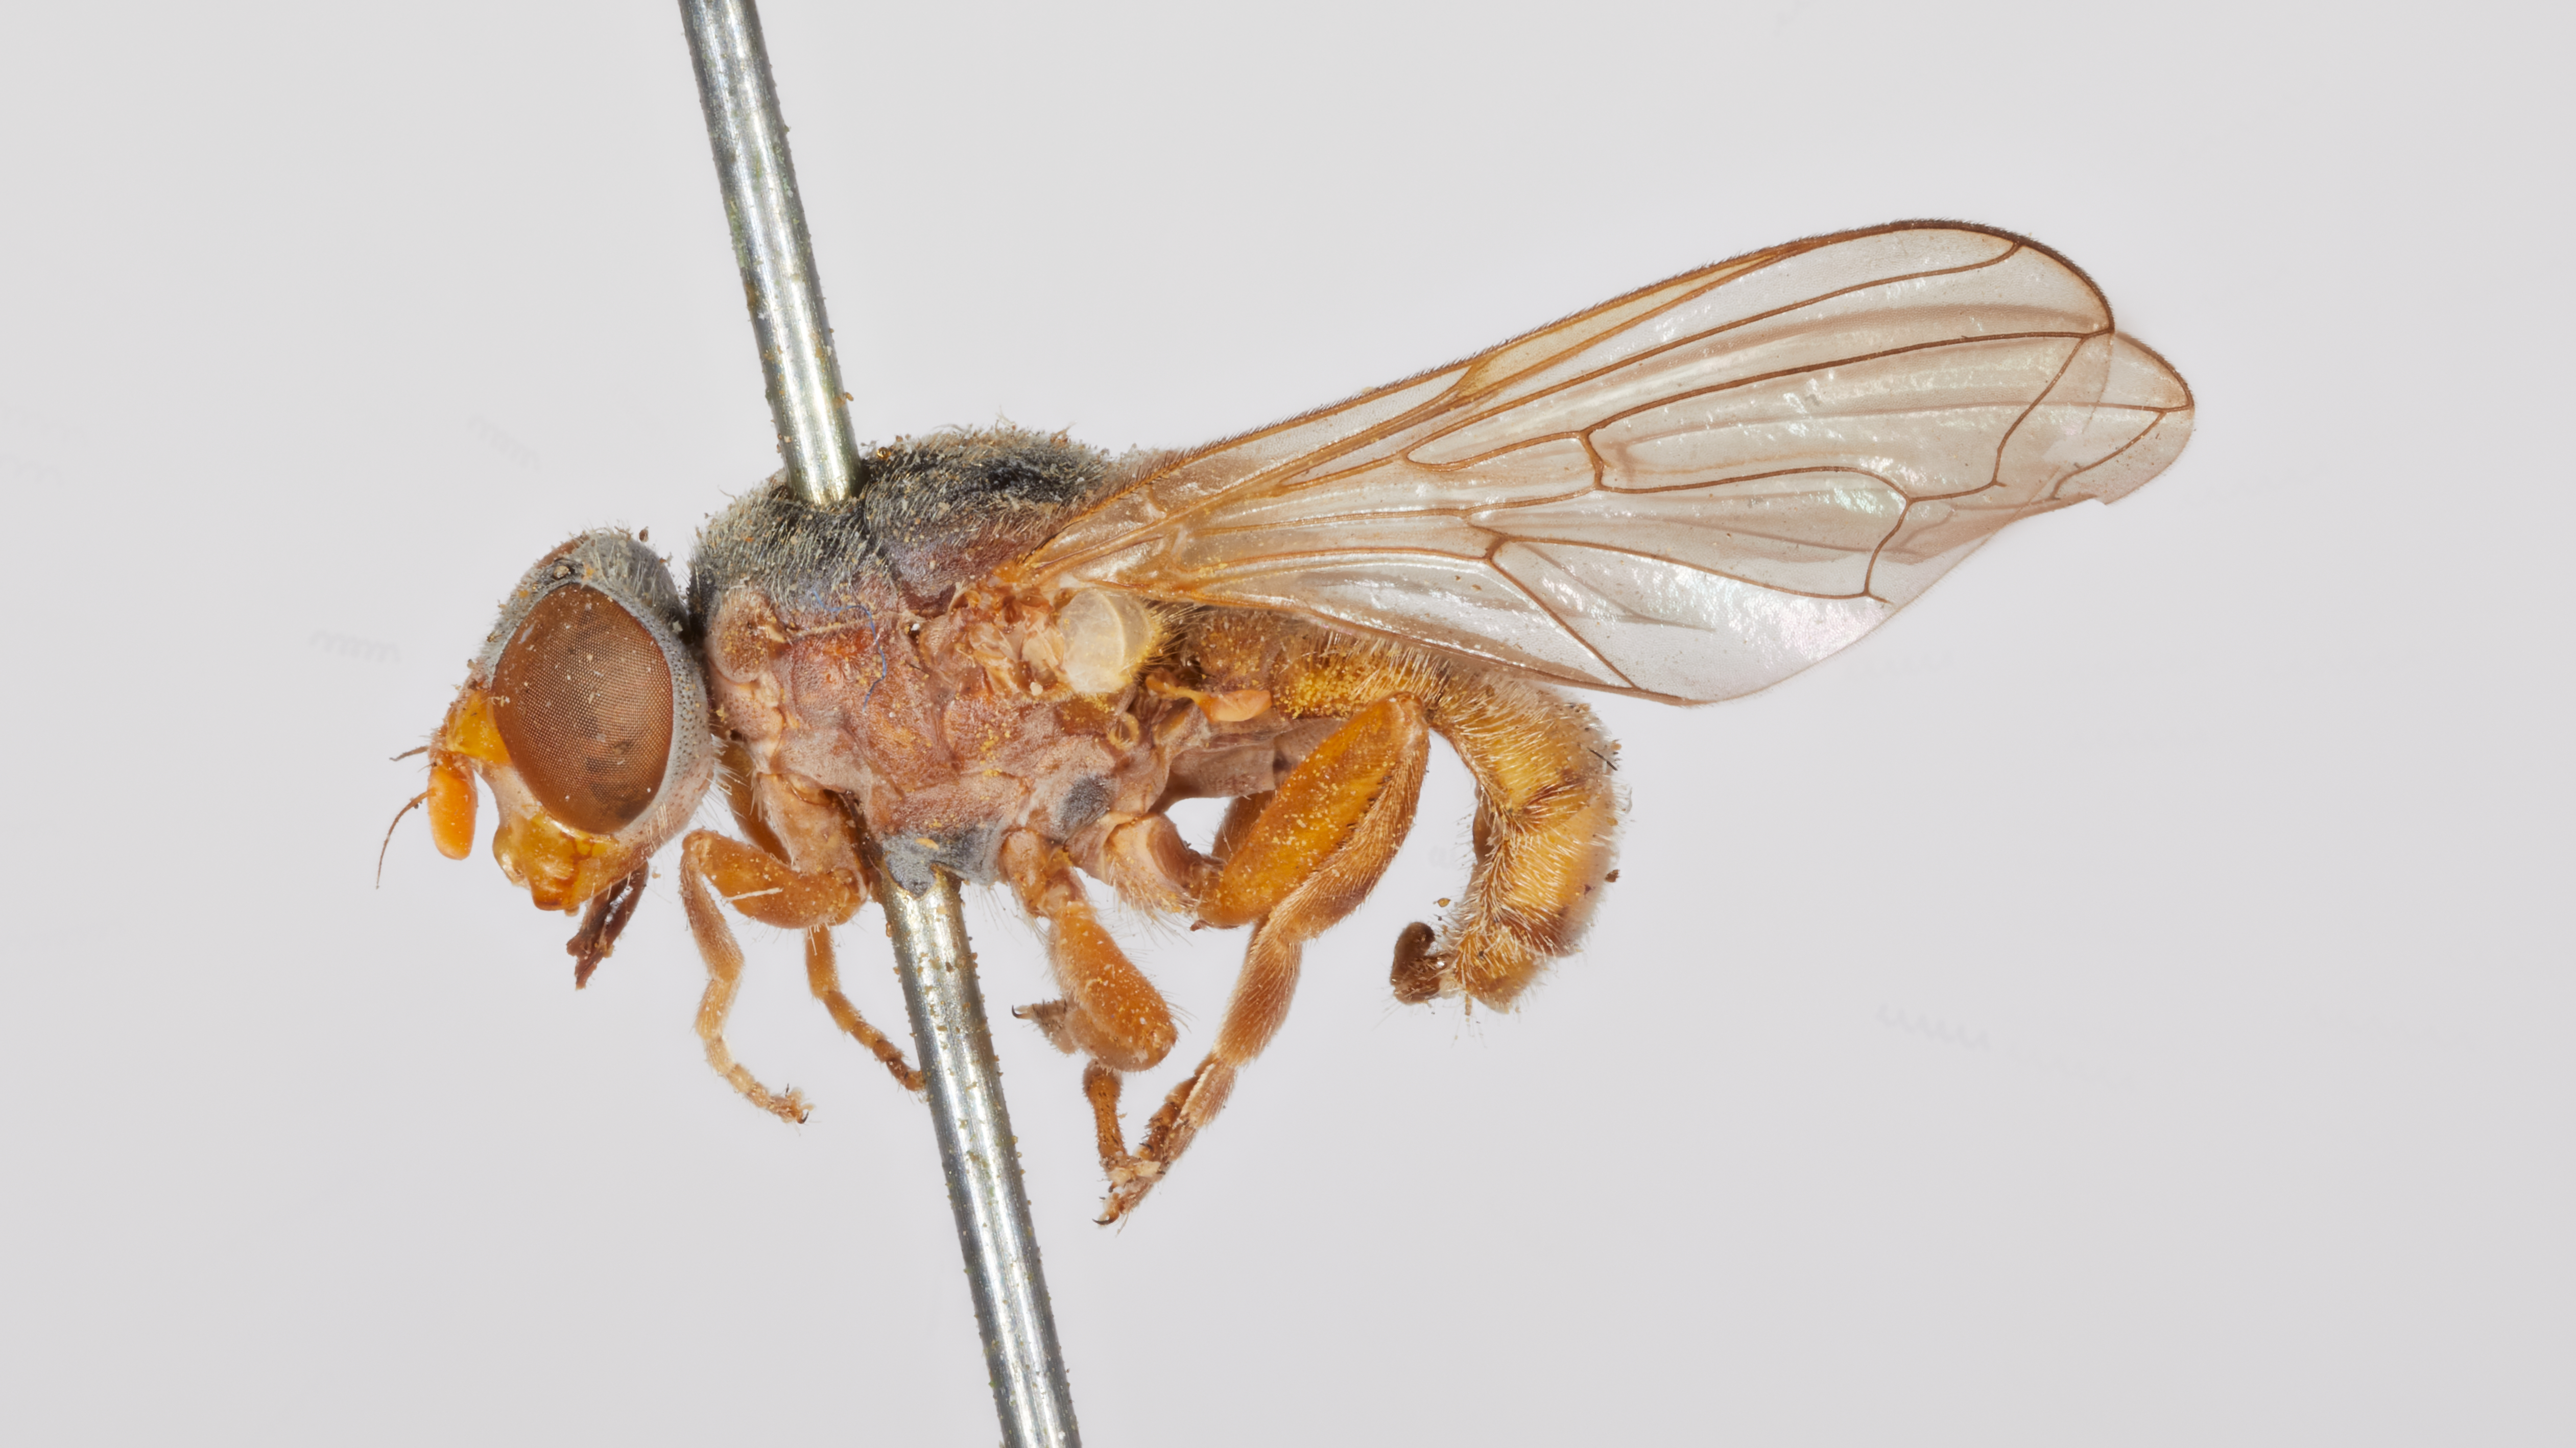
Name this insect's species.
Brachyopa media
